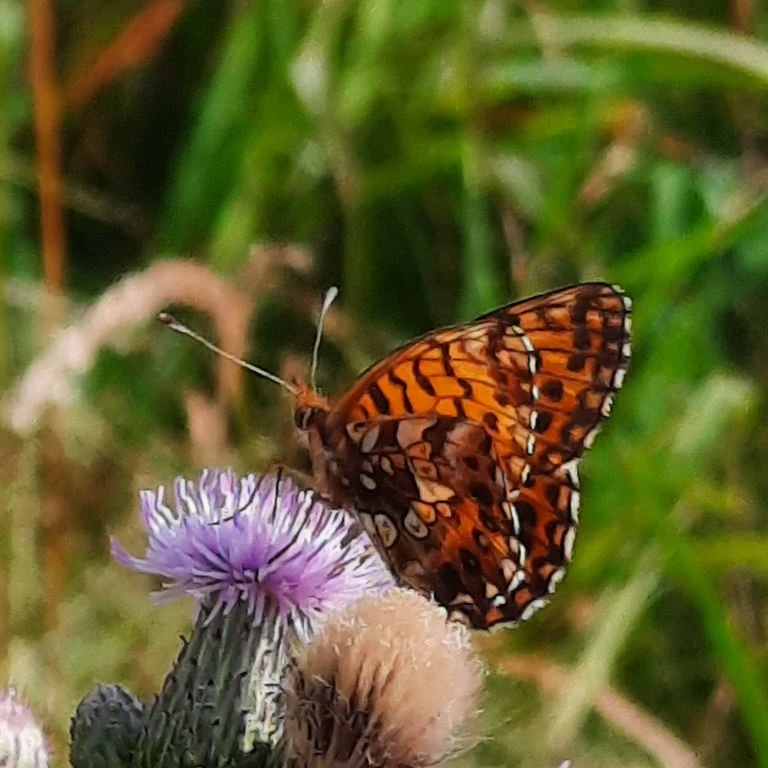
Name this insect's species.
Boloria dia
